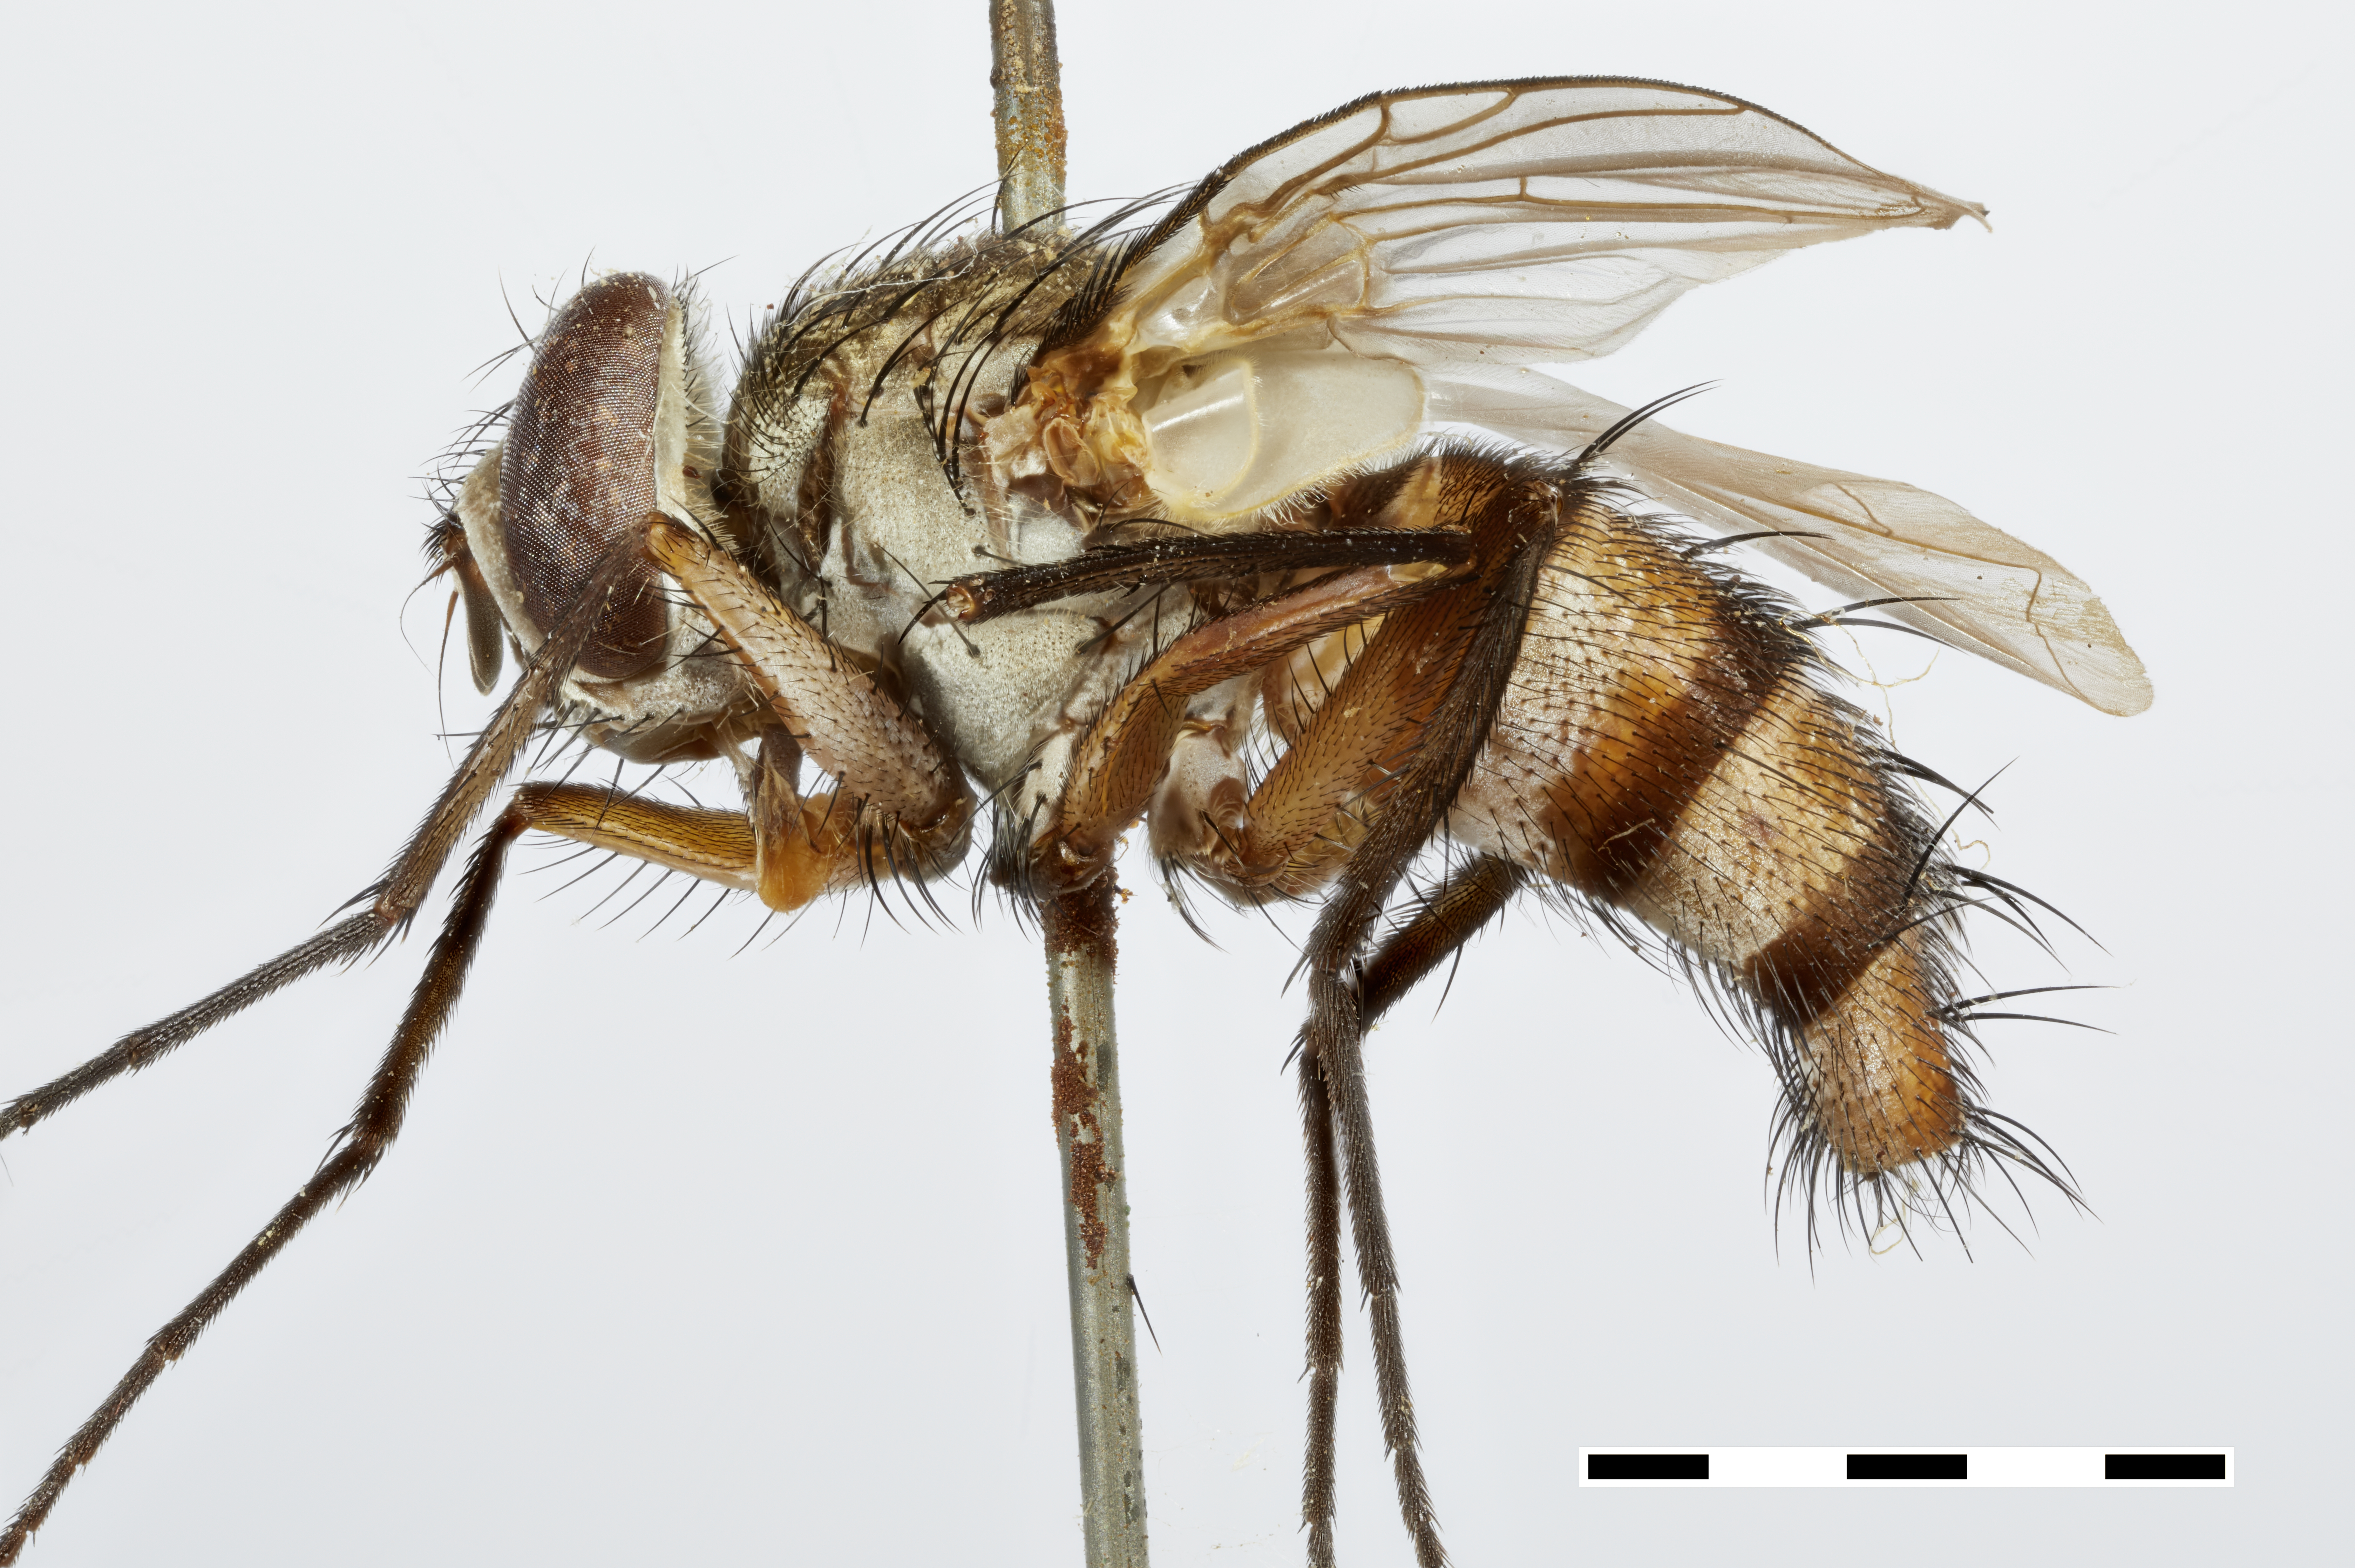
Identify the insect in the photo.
Oxydexiops uramyoides
